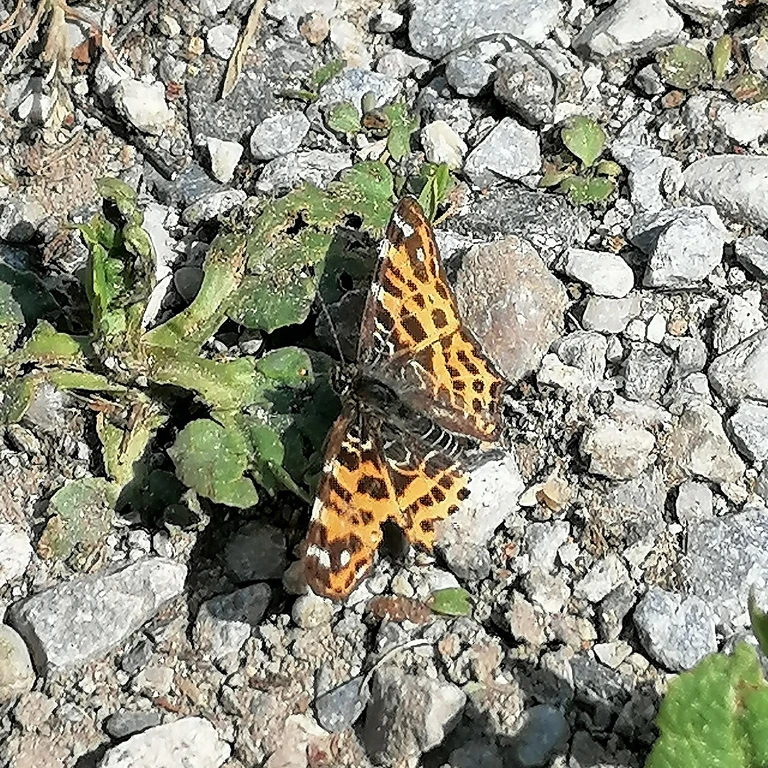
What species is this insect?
Araschnia levana
